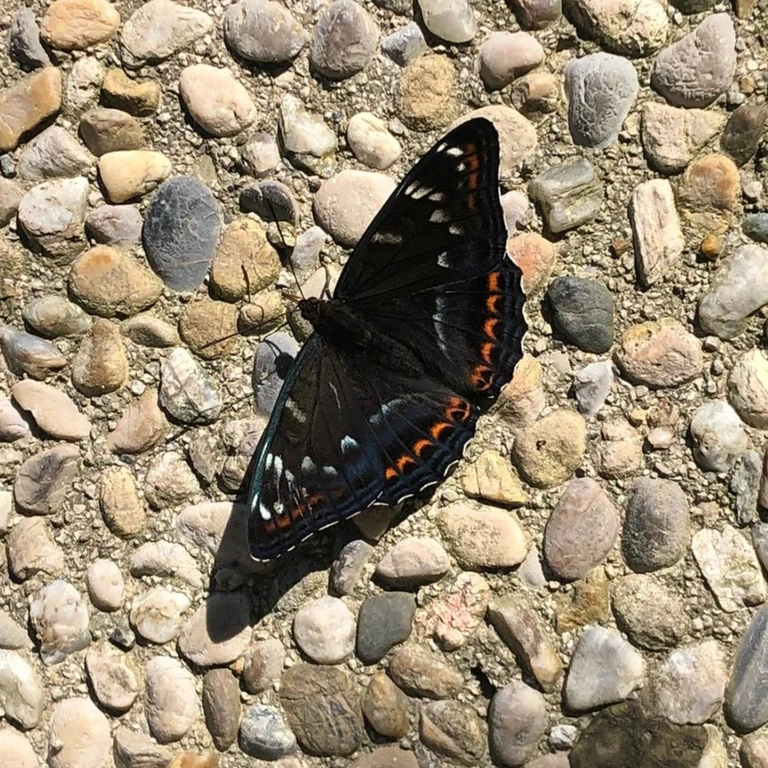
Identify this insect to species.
Limenitis populi
